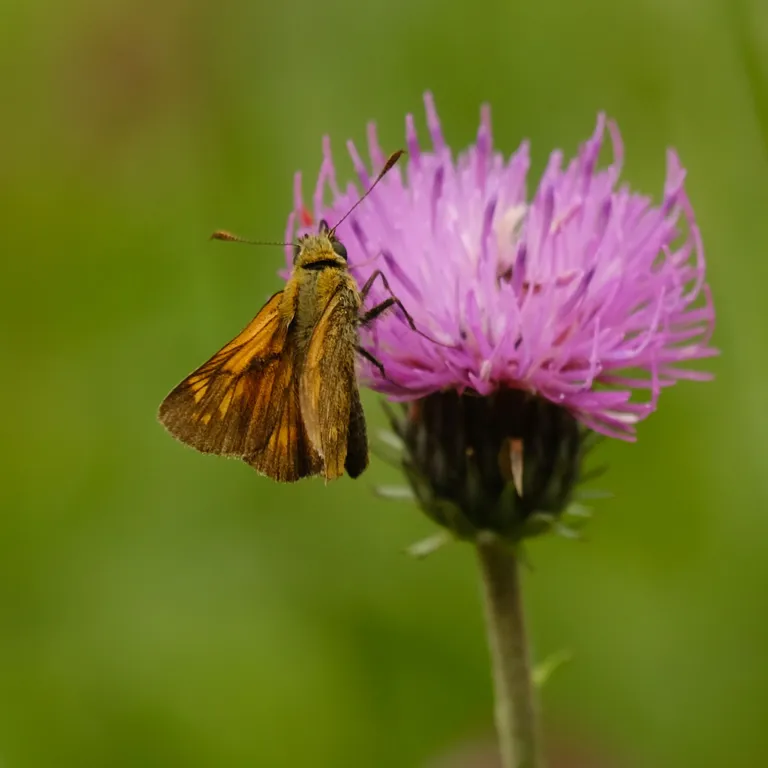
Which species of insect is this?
Ochlodes sylvanus (also Ochlodes venata)
